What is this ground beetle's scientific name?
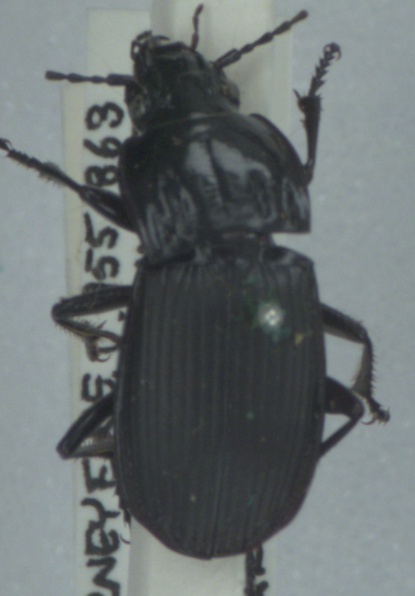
Abax parallelepipedus
